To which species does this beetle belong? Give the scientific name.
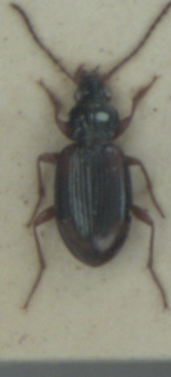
Bembidion tetracolum
